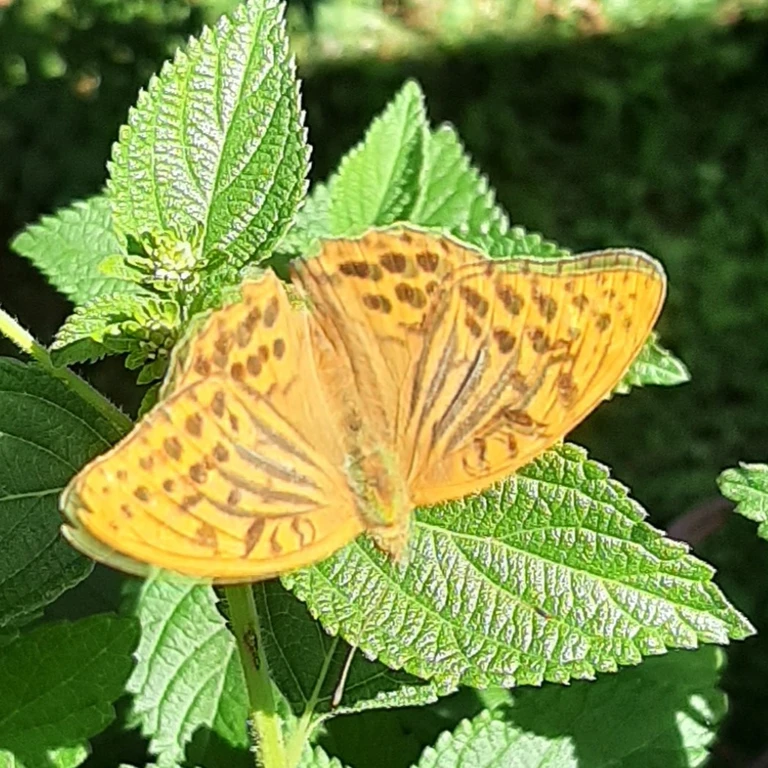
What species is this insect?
Argynnis paphia
